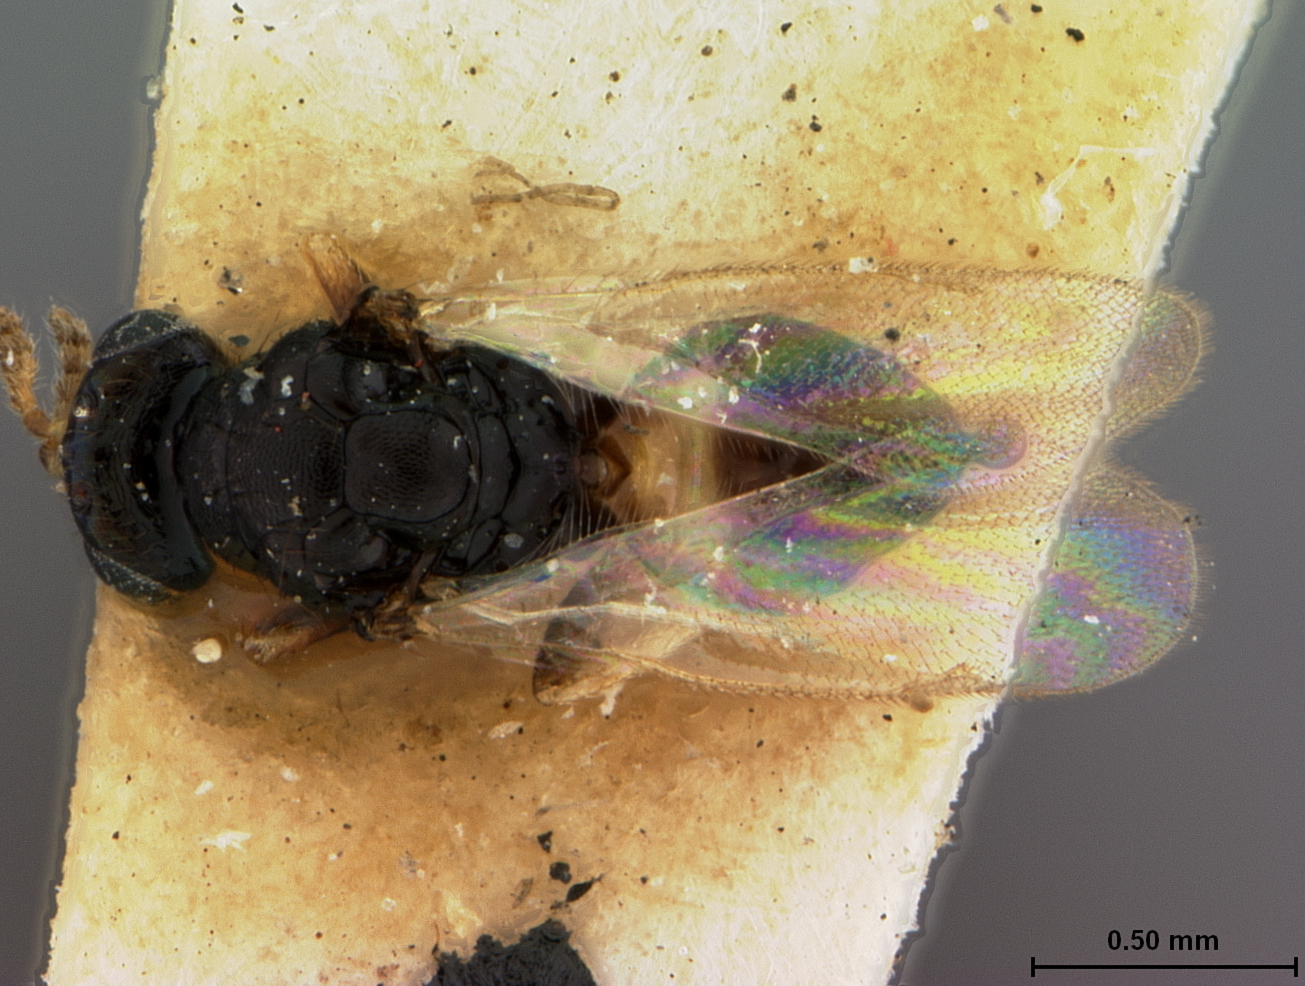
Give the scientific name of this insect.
Elachistus cidariae
